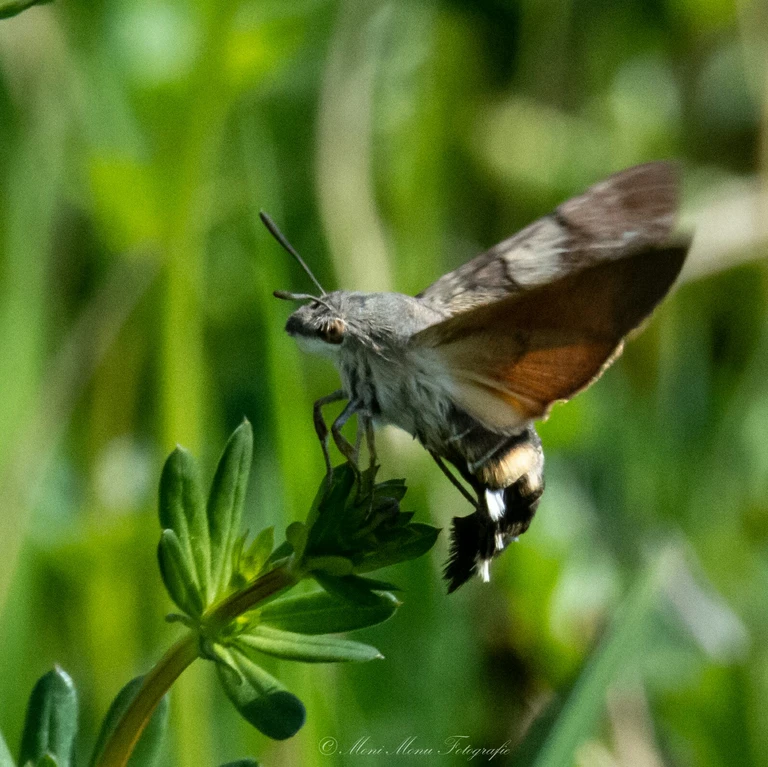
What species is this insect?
Macroglossum stellatarum
